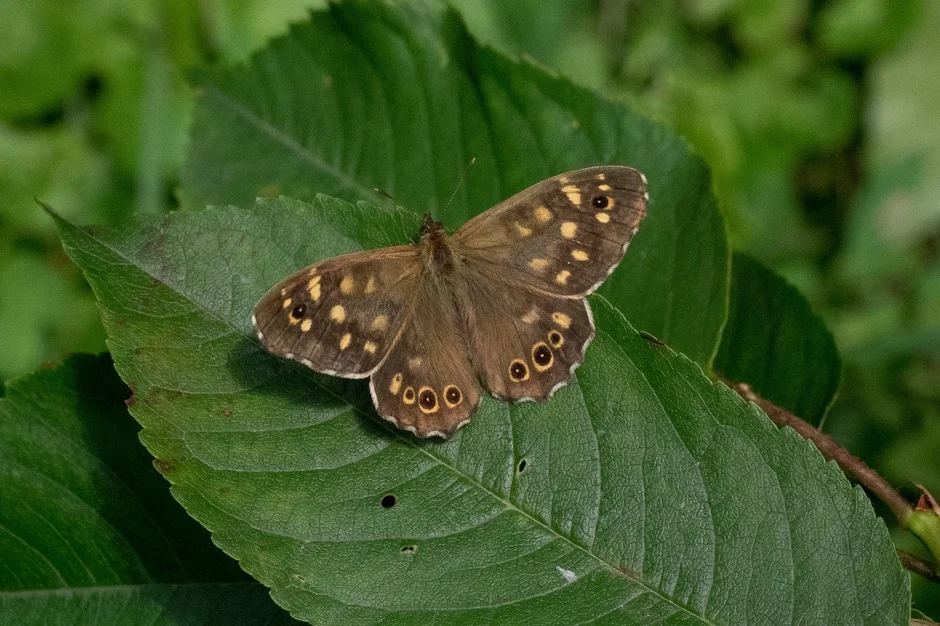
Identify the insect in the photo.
Pararge aegeria
